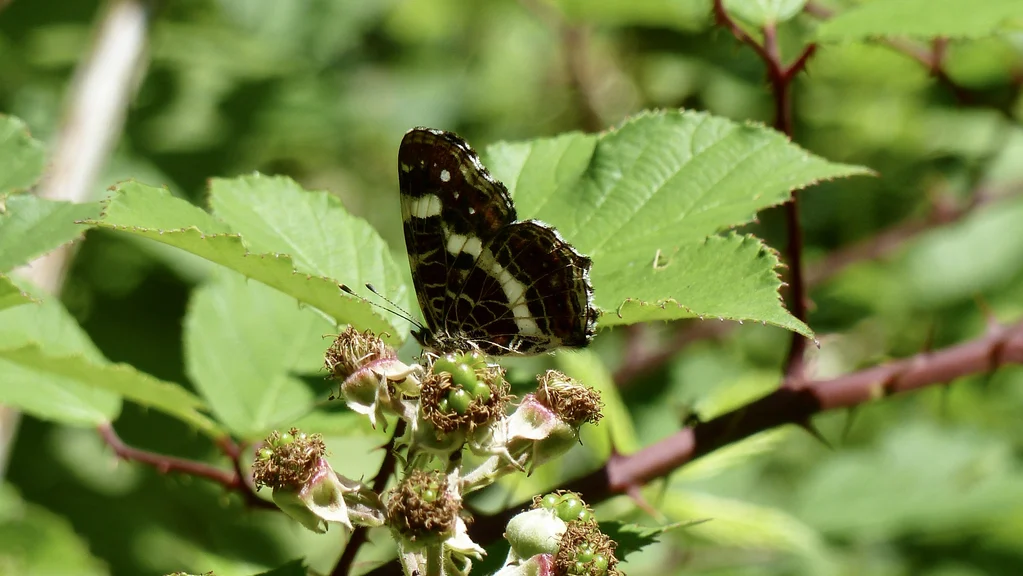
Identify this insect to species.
Araschnia levana
